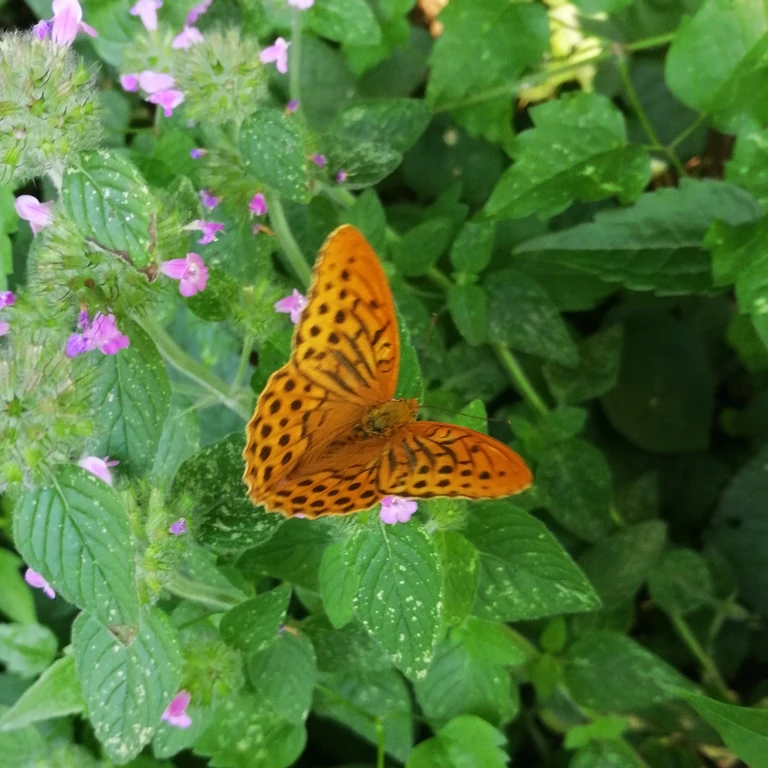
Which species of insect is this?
Argynnis paphia
